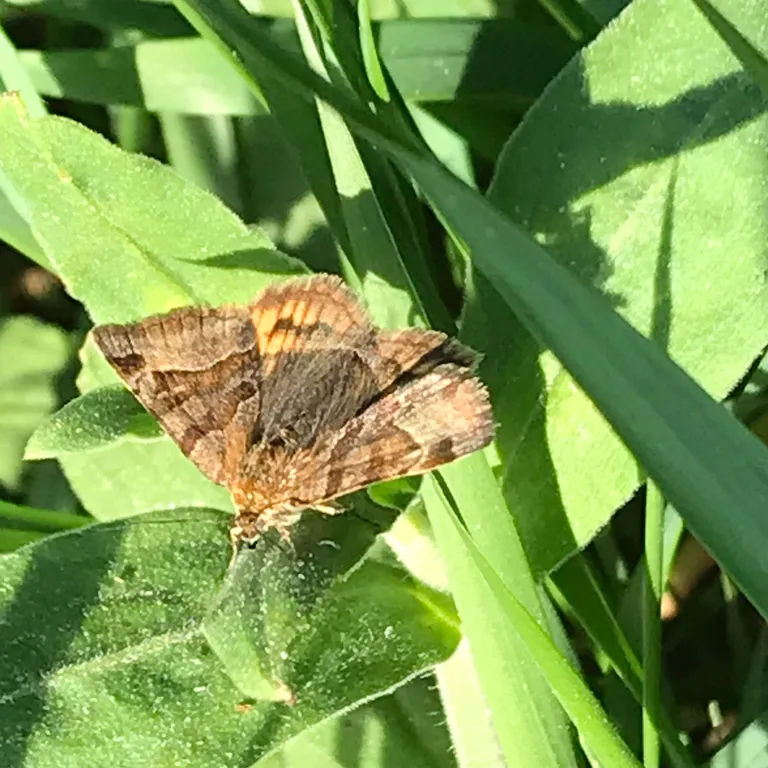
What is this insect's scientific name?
Euclidia glyphica
